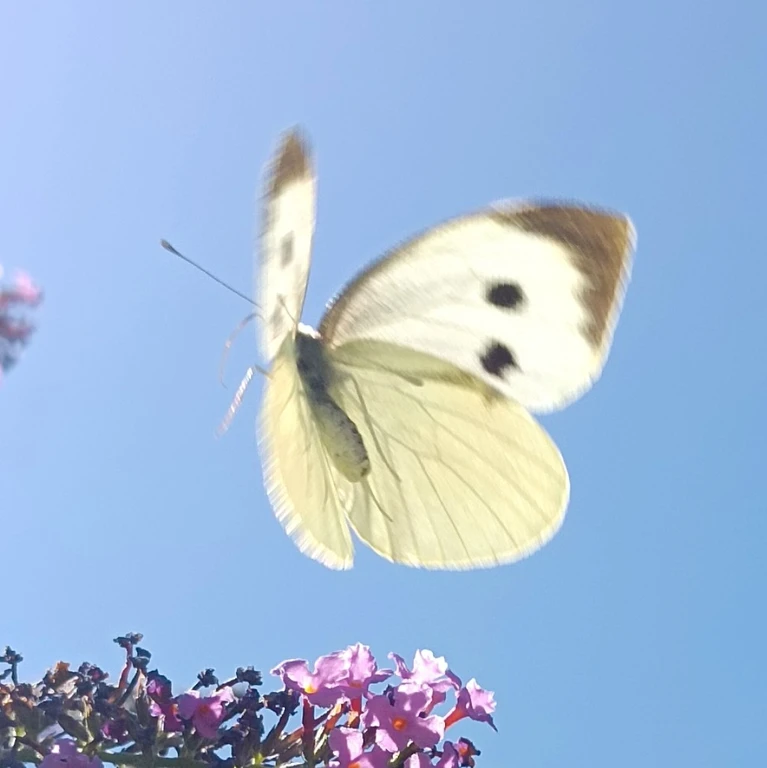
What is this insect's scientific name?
Pieris brassicae
